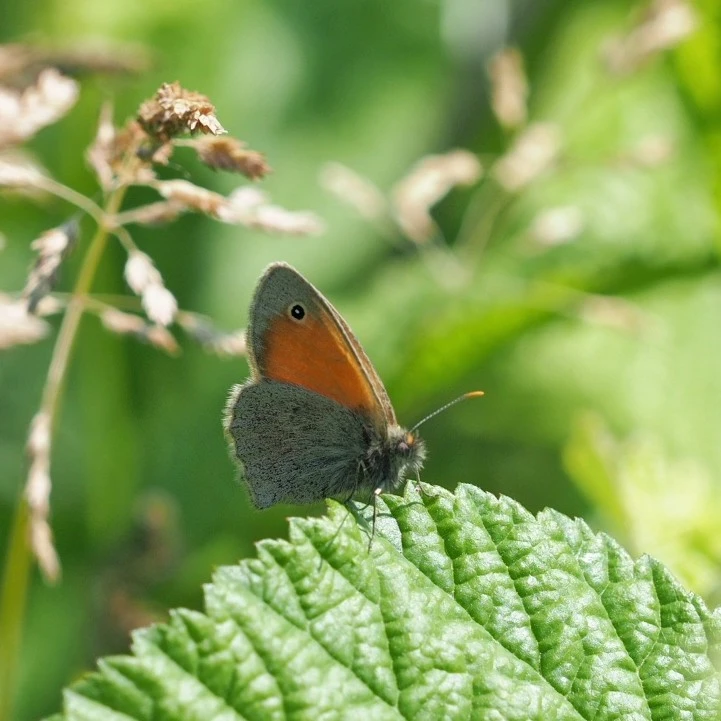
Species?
Coenonympha pamphilus
